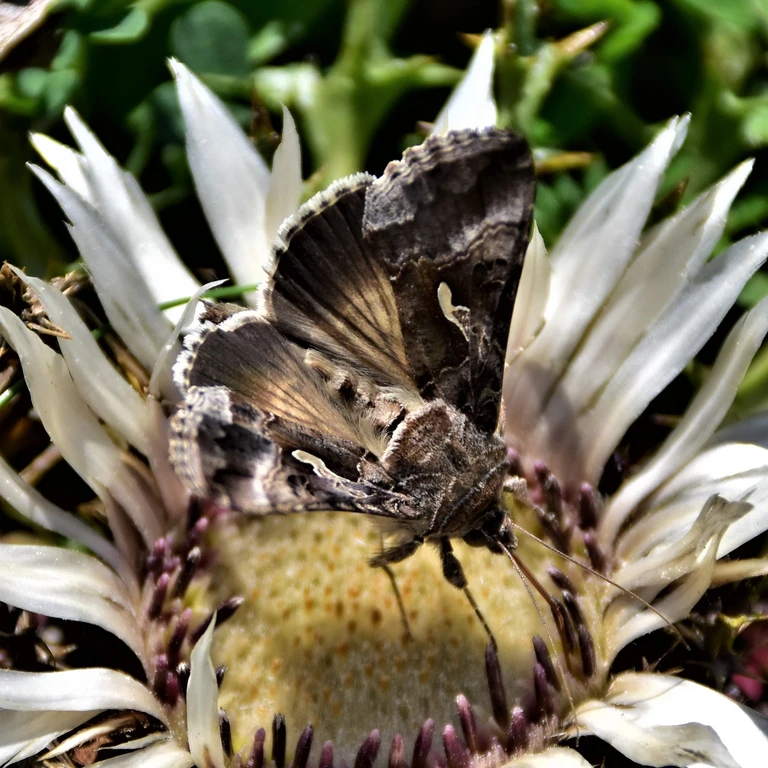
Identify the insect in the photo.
Autographa gamma
